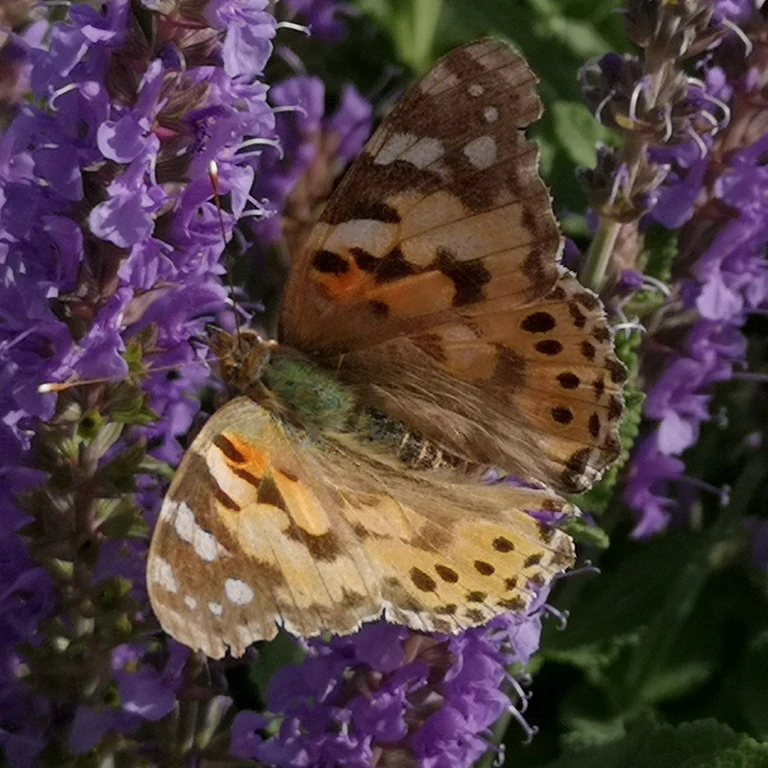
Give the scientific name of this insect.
Vanessa cardui
